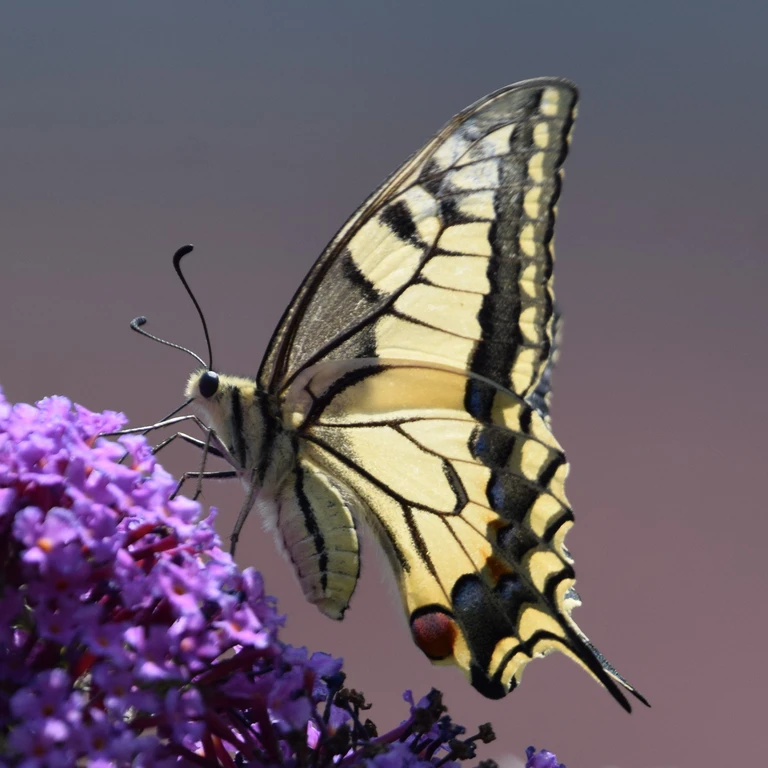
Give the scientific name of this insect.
Papilio machaon
